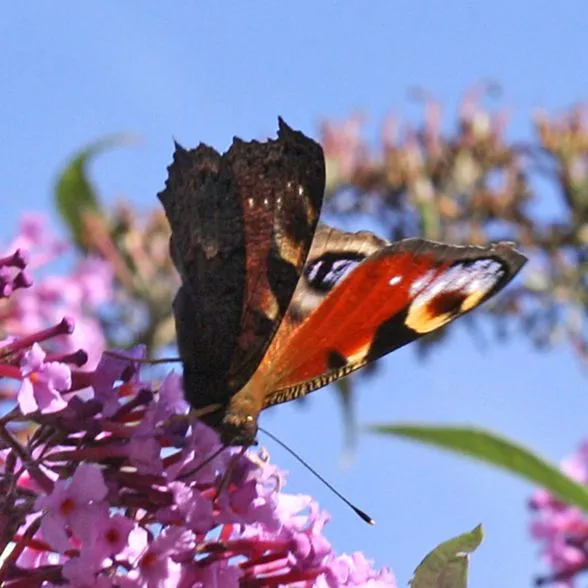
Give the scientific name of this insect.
Aglais io
